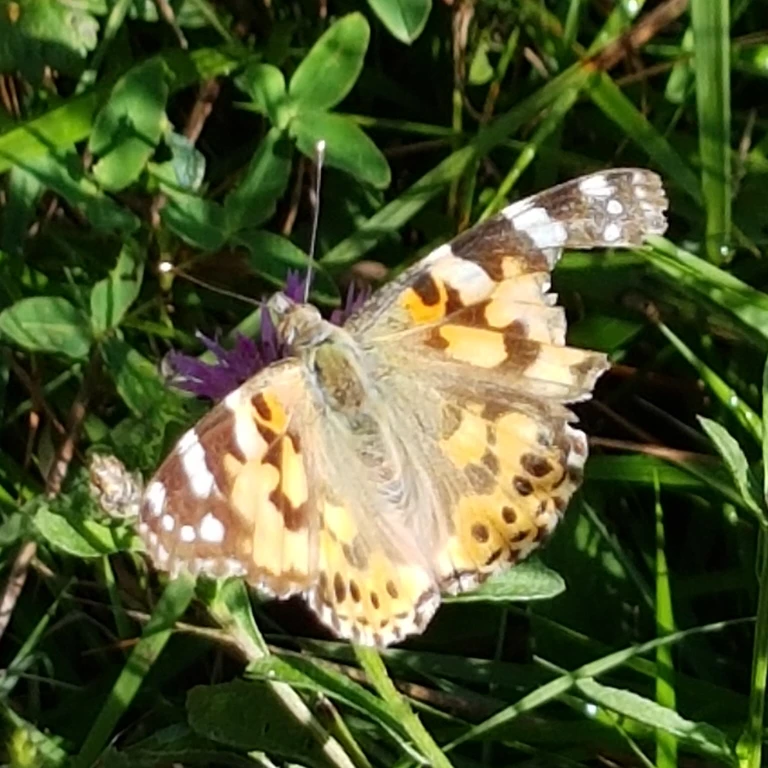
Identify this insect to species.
Vanessa cardui
